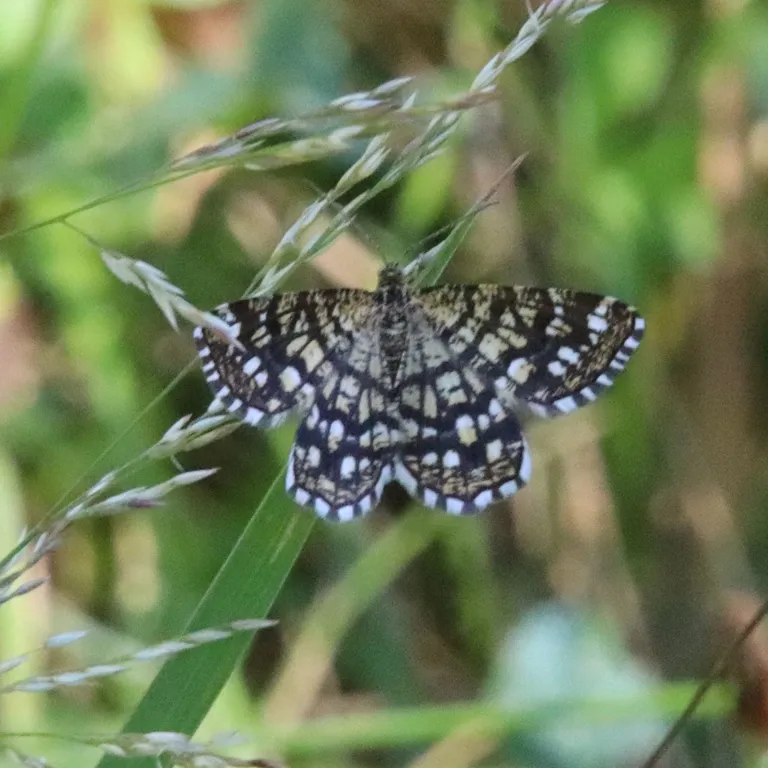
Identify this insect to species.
Chiasmia clathrata
